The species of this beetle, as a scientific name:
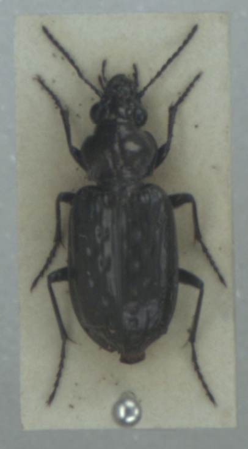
Blethisa multipunctata
